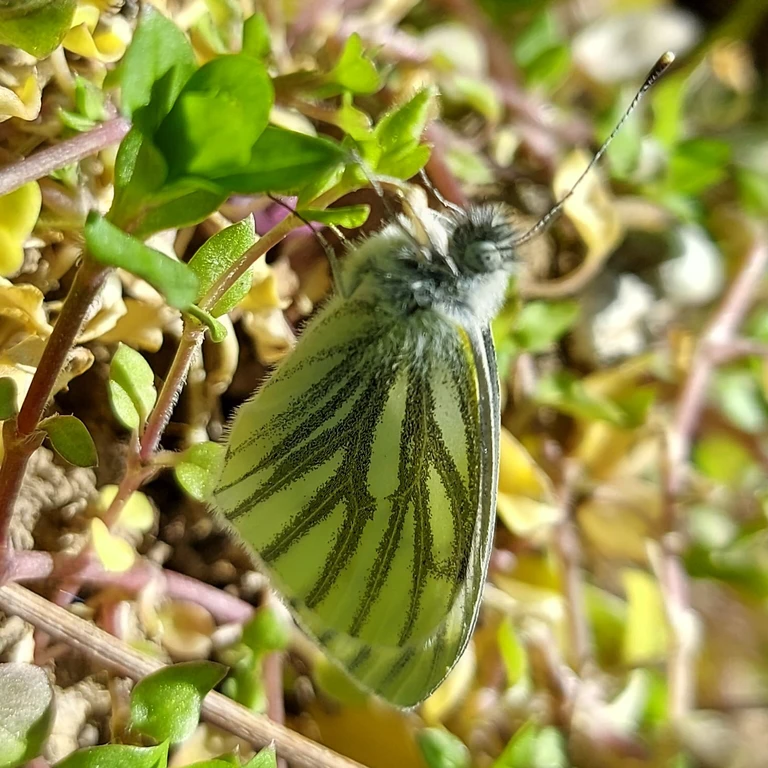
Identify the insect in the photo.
Pieris napi
